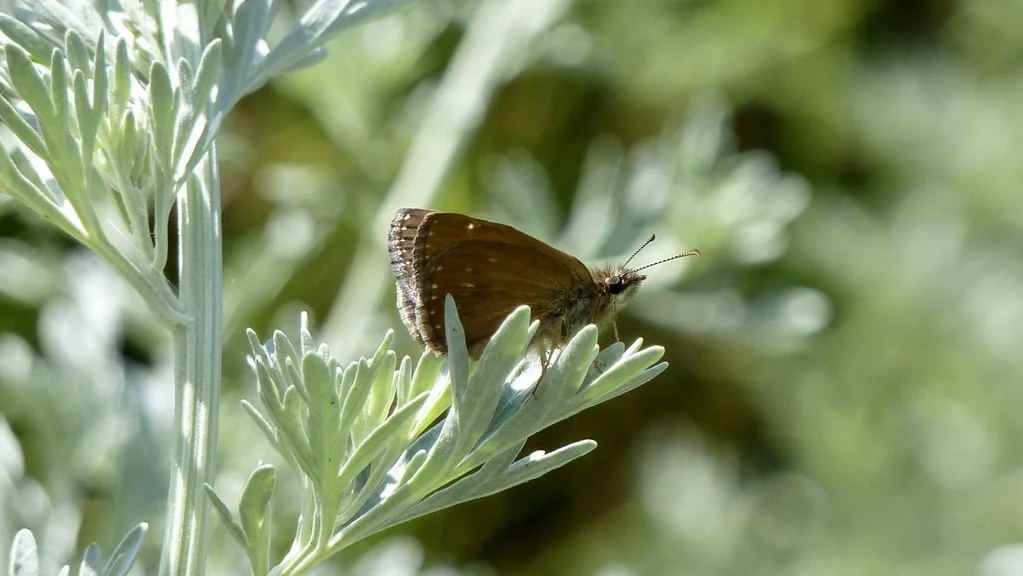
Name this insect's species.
Erynnis tages
